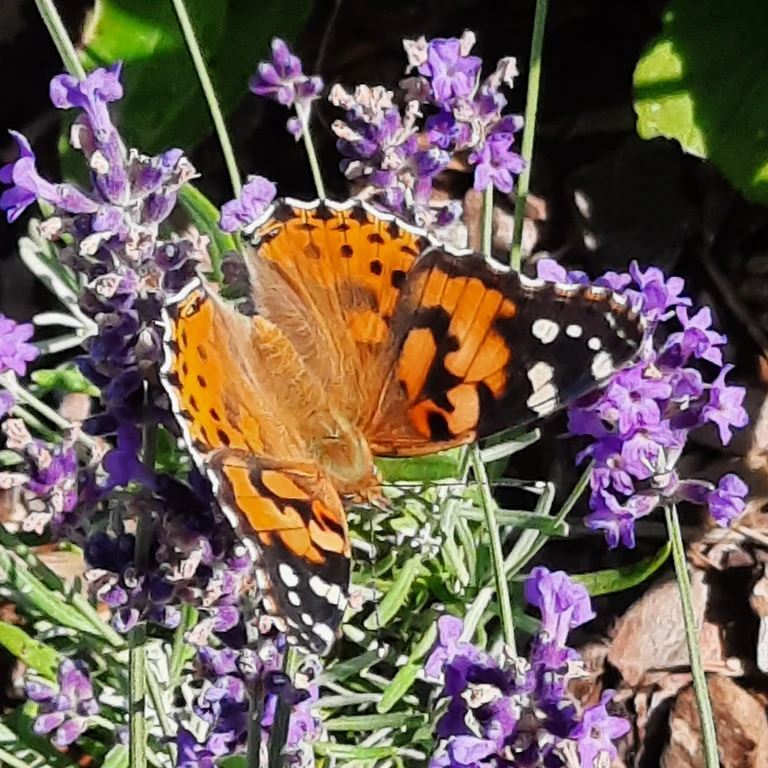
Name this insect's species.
Vanessa cardui
